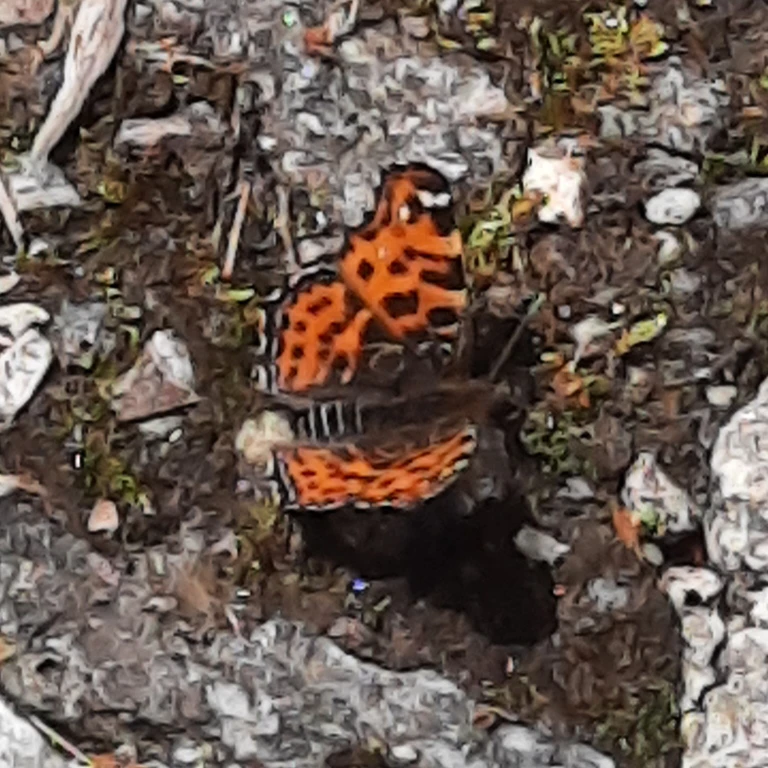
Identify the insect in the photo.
Araschnia levana
